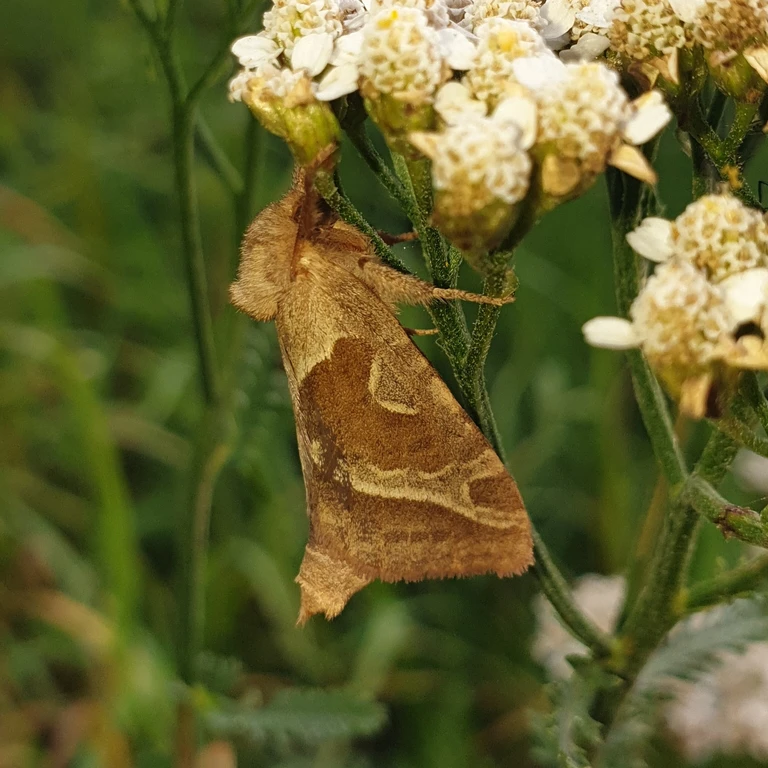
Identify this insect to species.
Triodia sylvina
